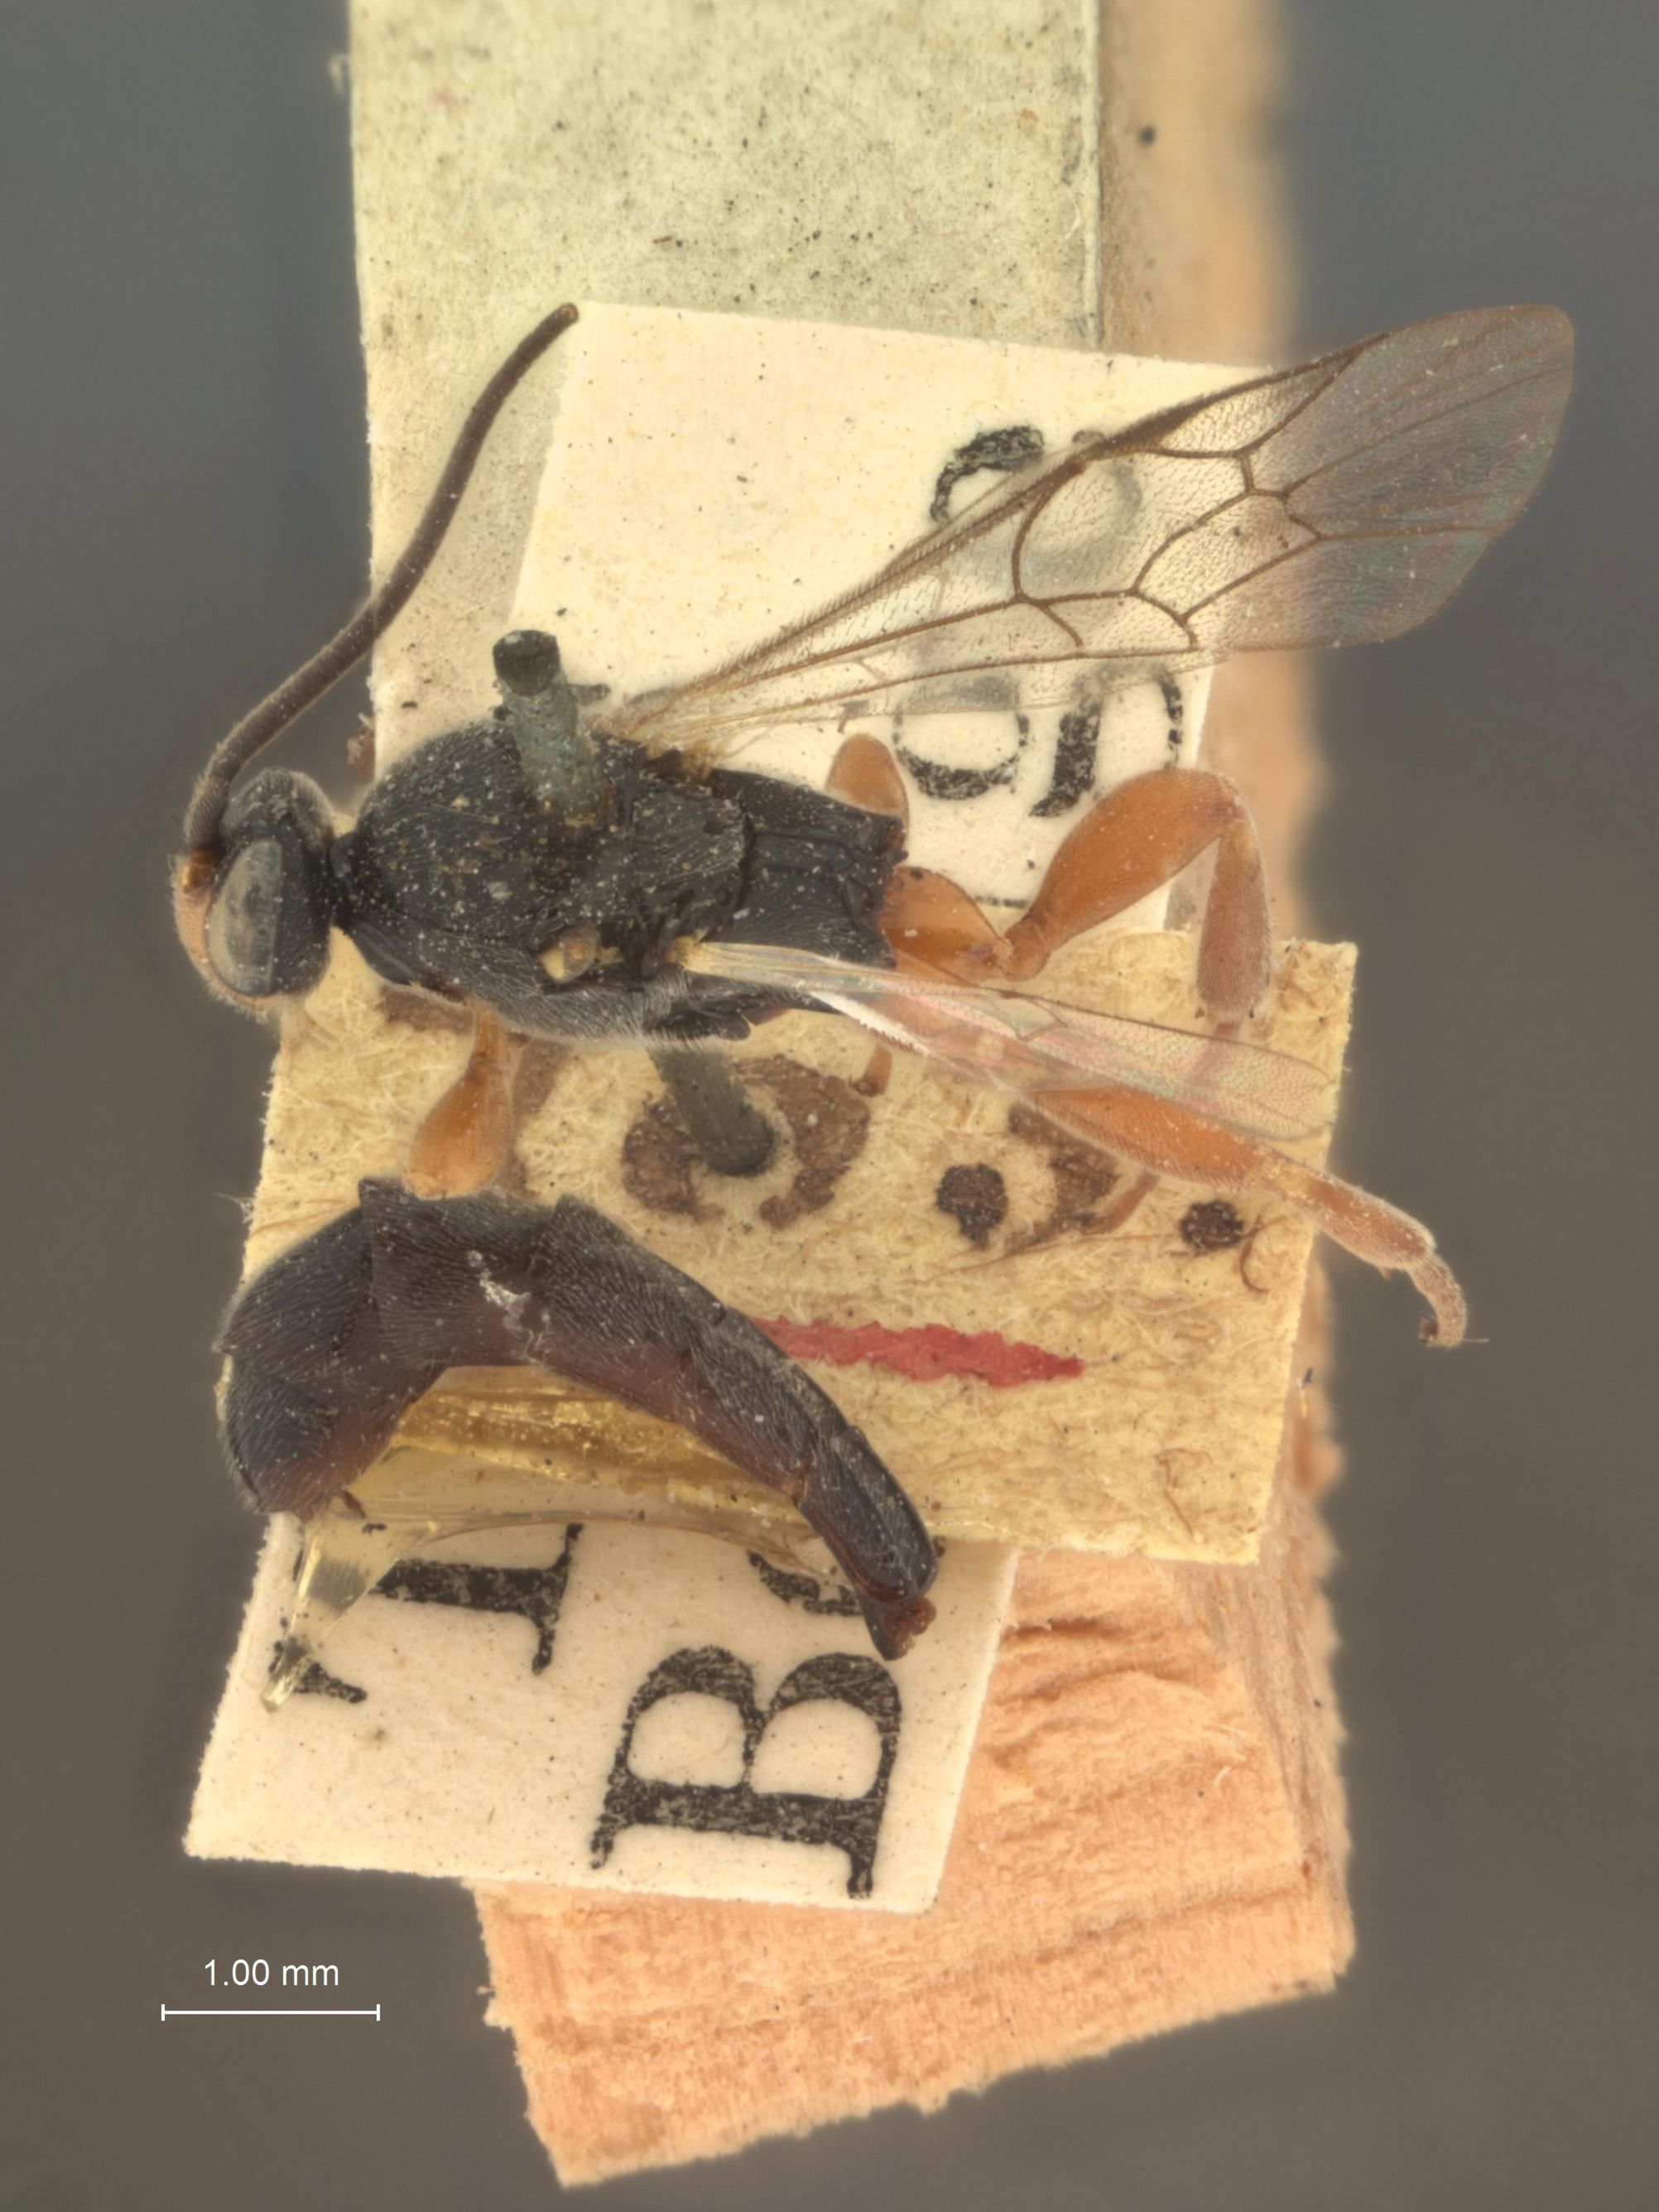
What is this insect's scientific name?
Exochus texanus
